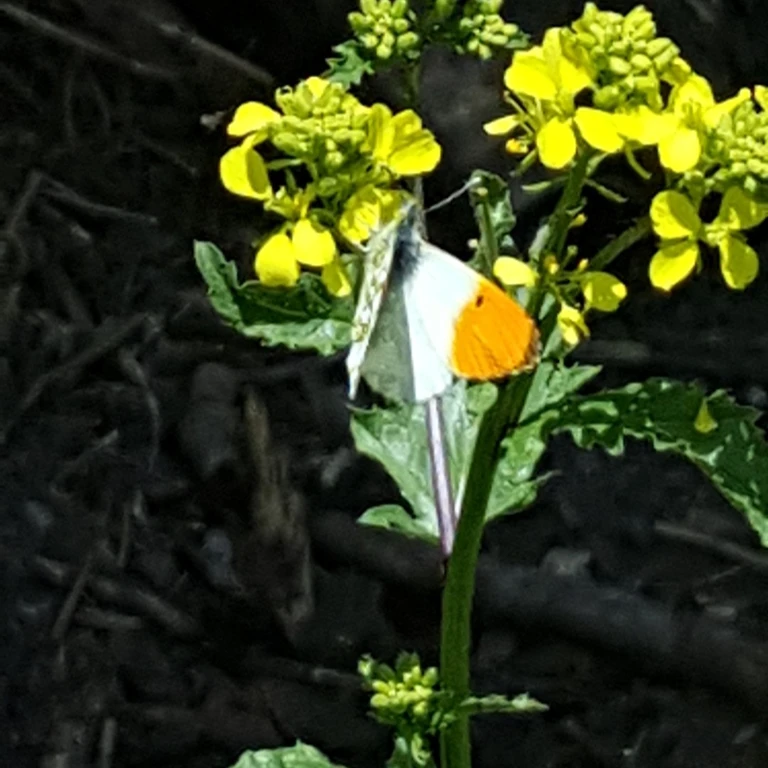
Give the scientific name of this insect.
Anthocharis cardamines
